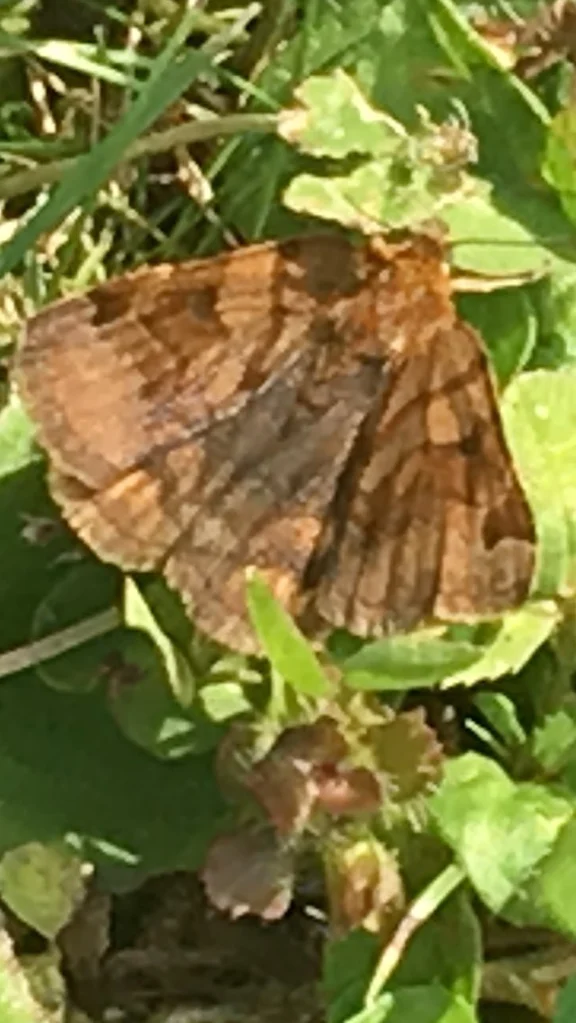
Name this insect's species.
Euclidia glyphica
